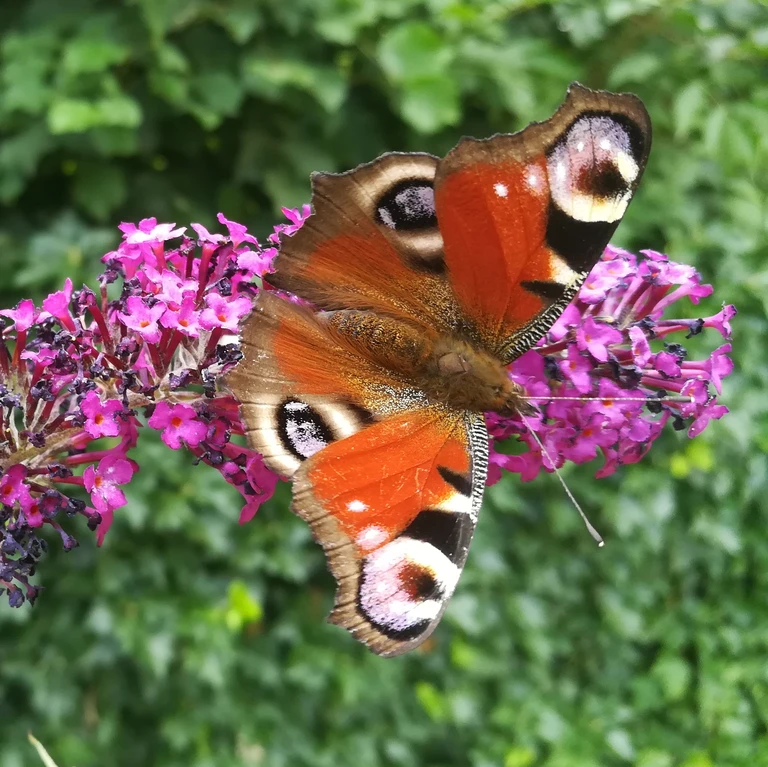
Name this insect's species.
Aglais io
